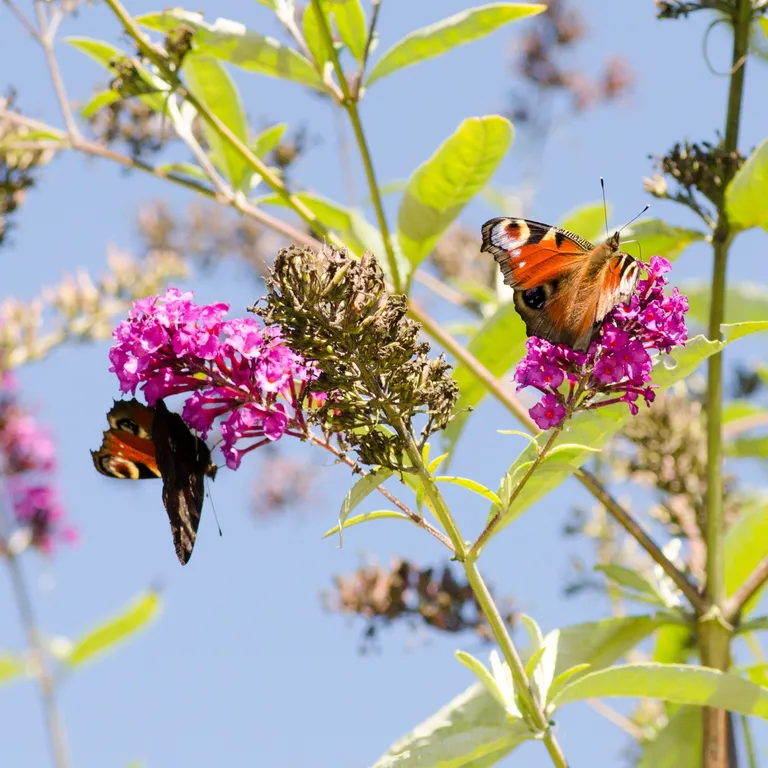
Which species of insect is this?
Aglais io
